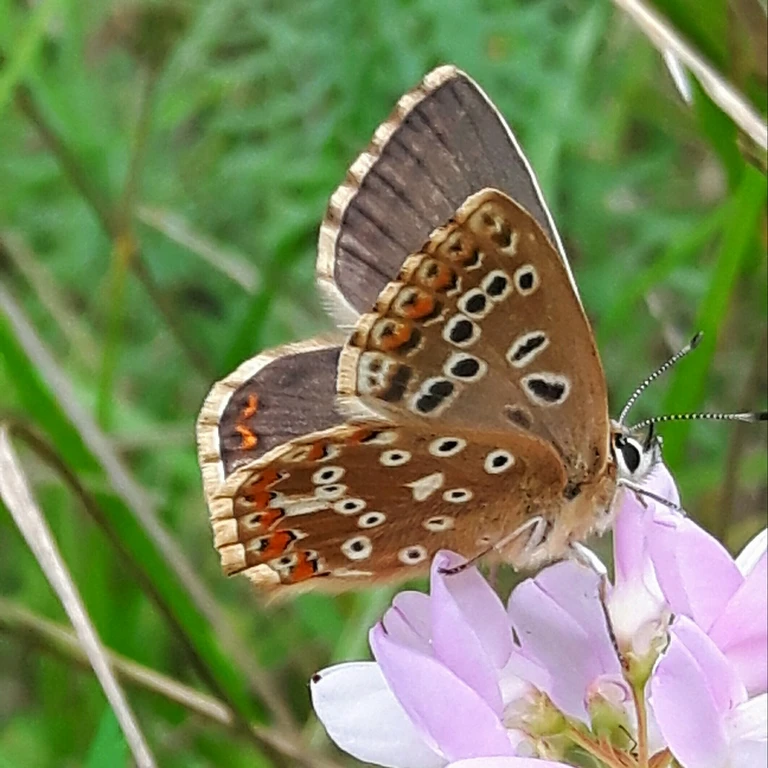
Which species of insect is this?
Lysandra coridon
